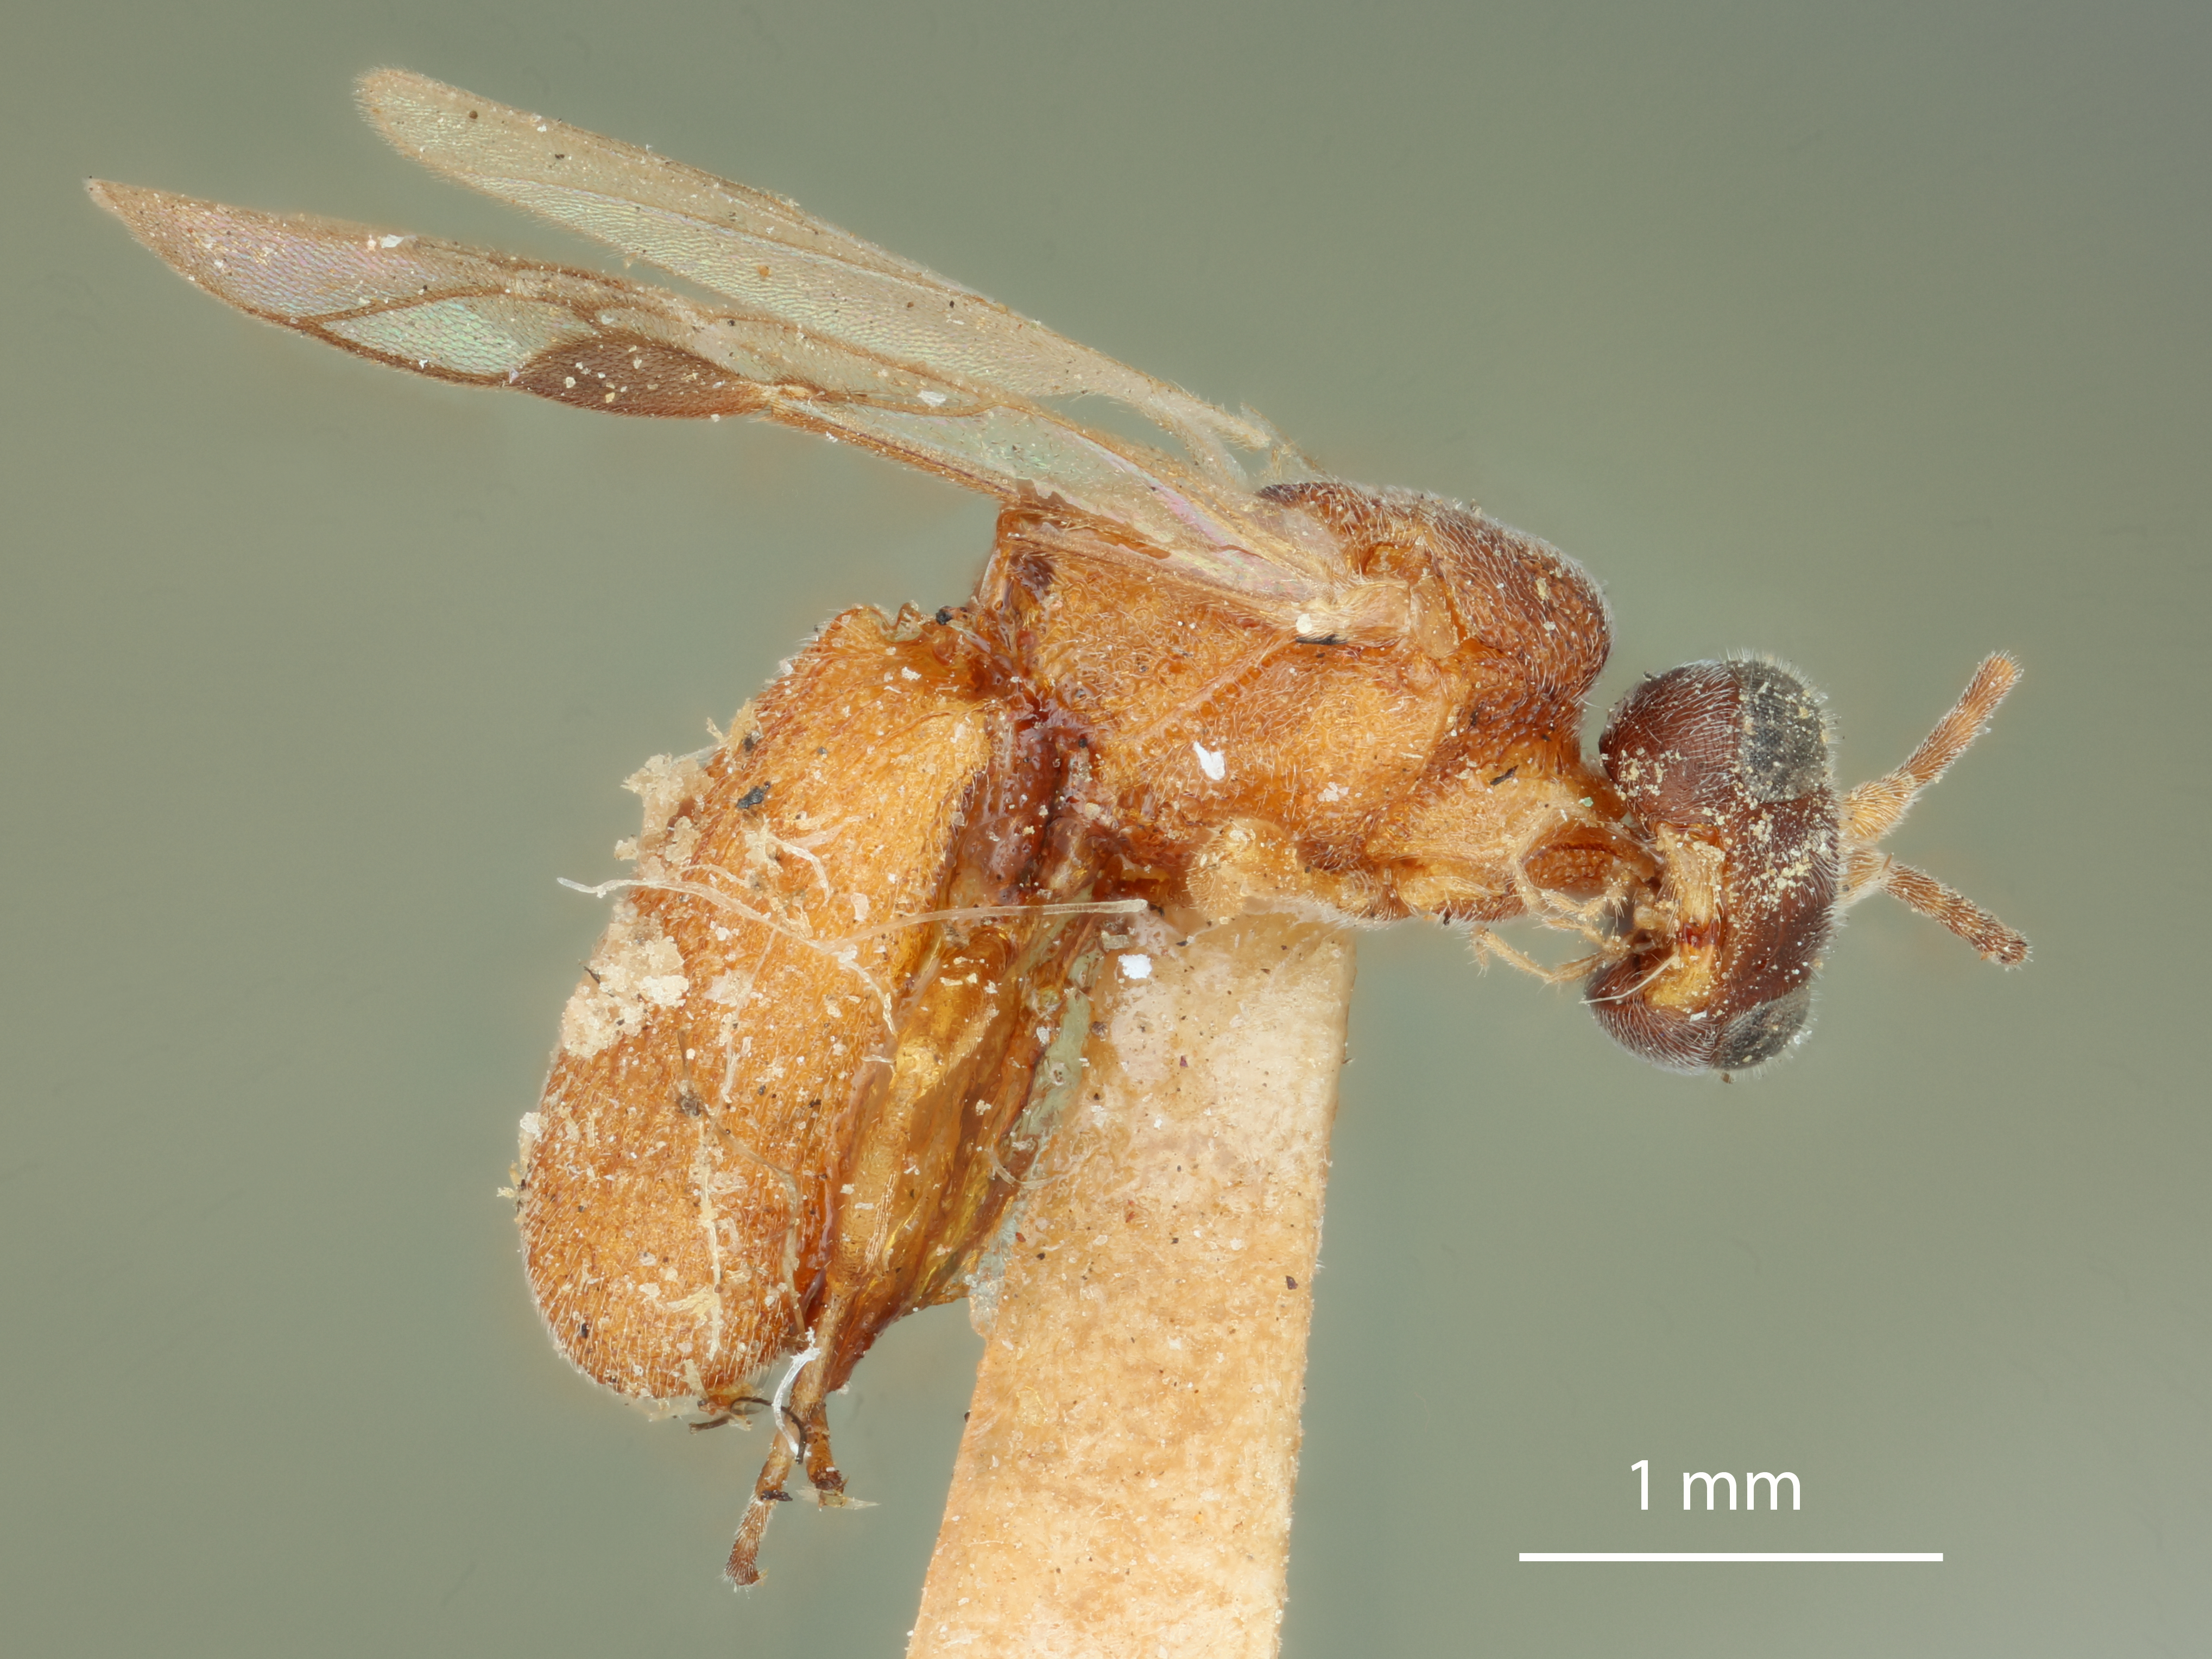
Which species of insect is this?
Chelonus pallidus
